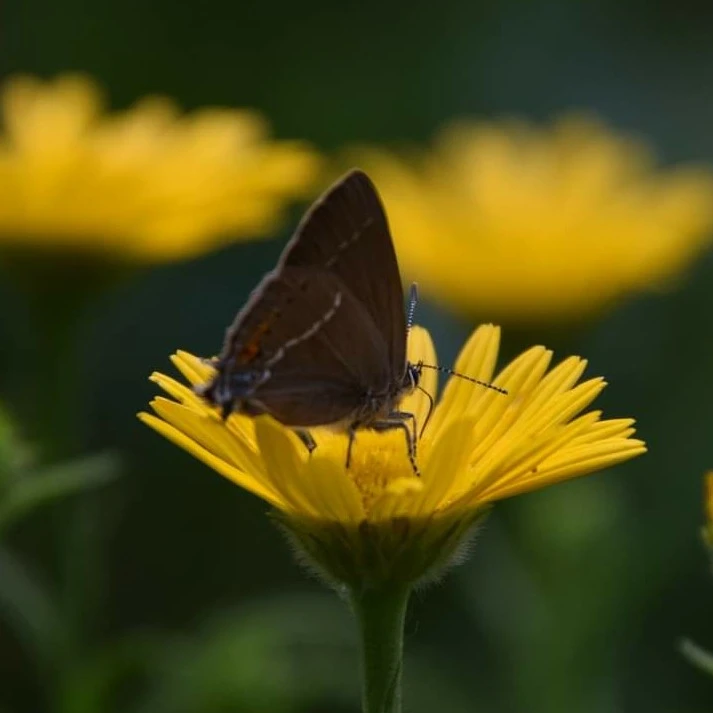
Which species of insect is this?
Satyrium spini (also Tuttiola spini)
